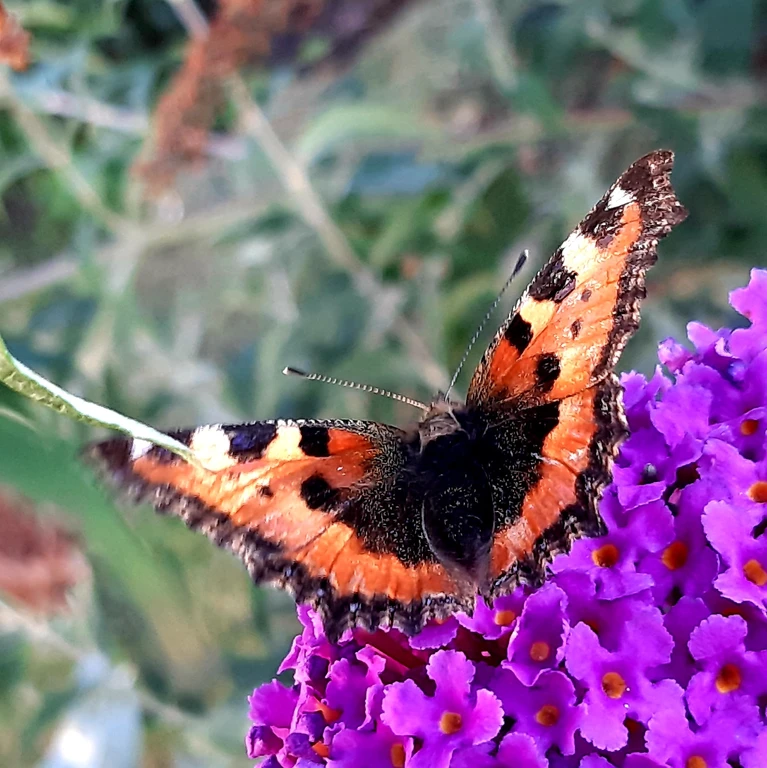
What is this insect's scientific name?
Aglais urticae
